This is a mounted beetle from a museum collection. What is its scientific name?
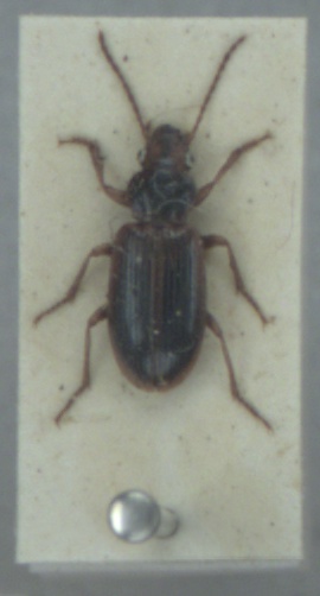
Dicheirotrichus gustavii
